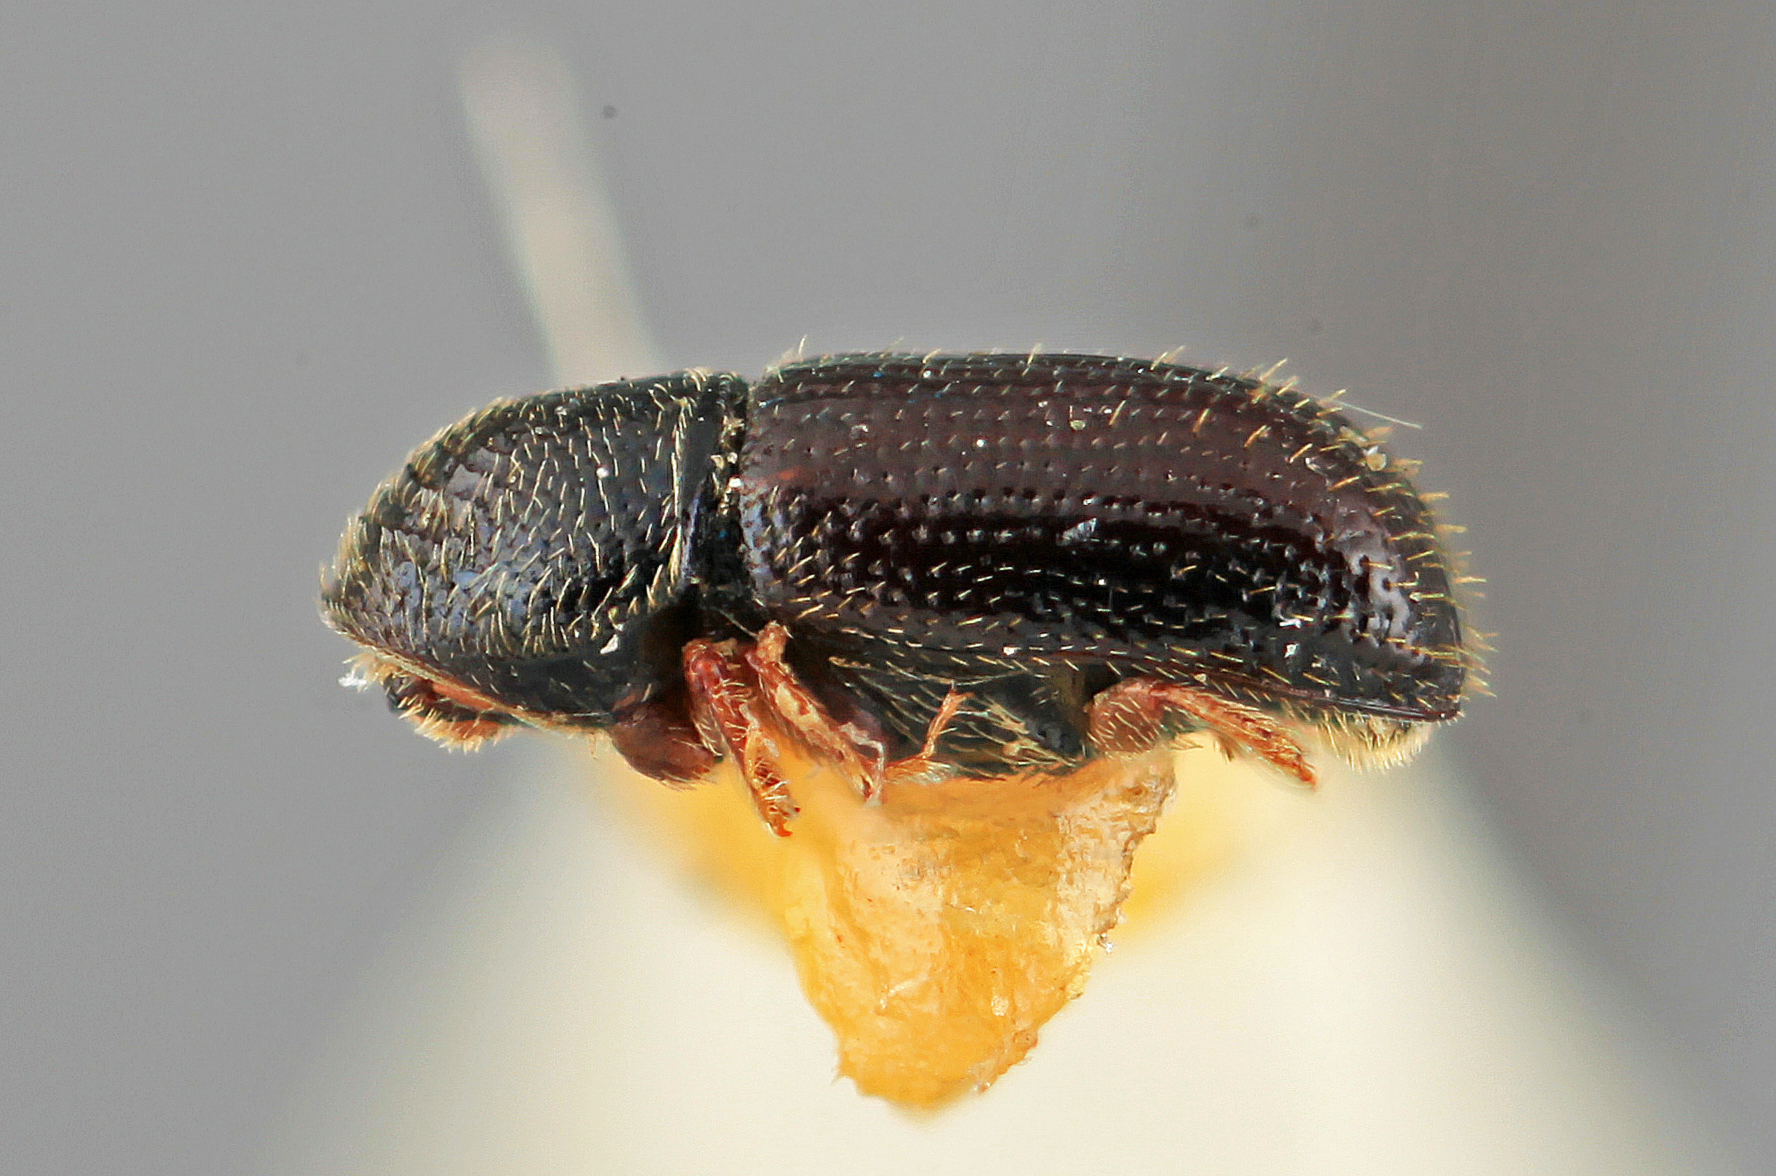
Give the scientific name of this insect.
Pityophthorus costabilis
